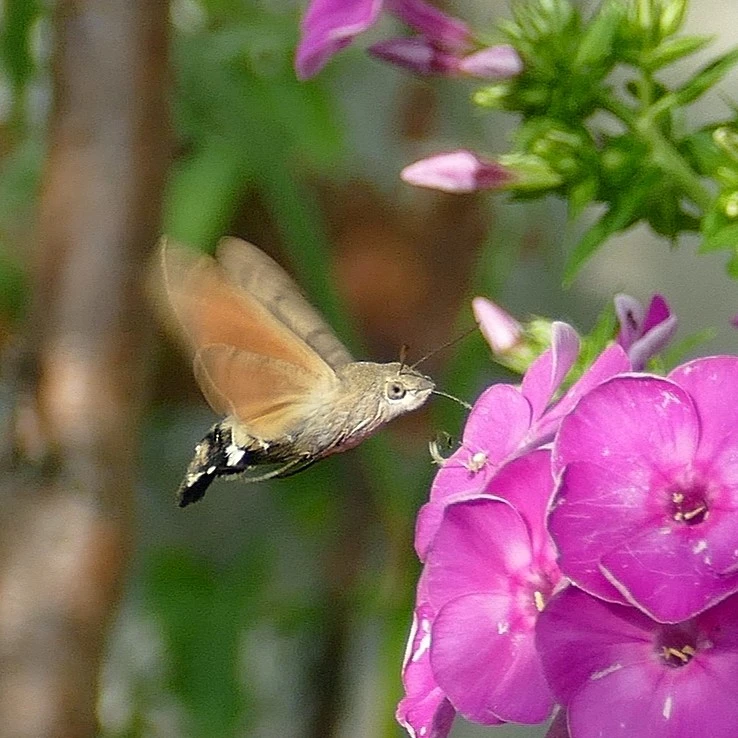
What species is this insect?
Macroglossum stellatarum
